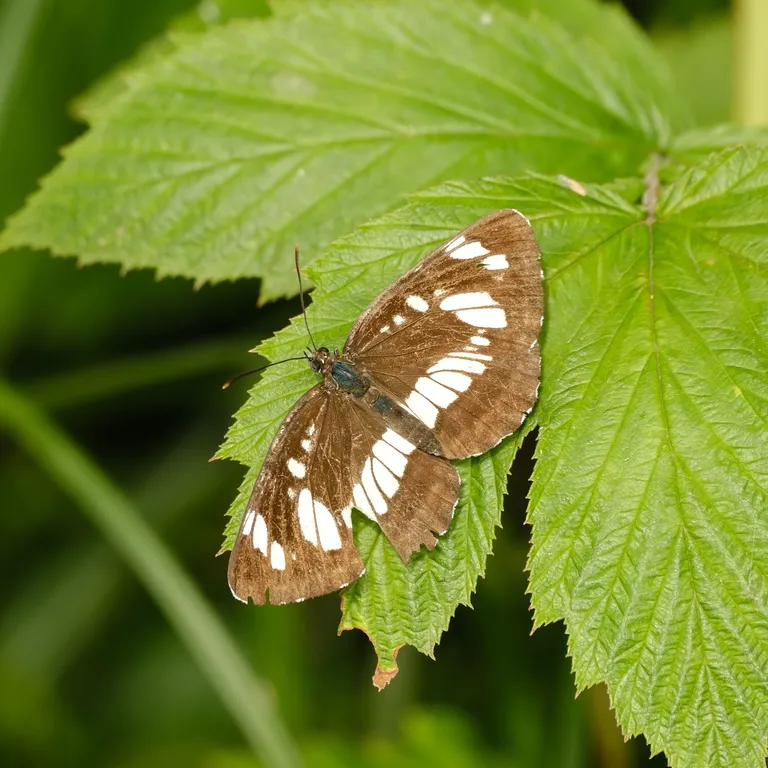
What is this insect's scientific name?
Neptis rivularis
